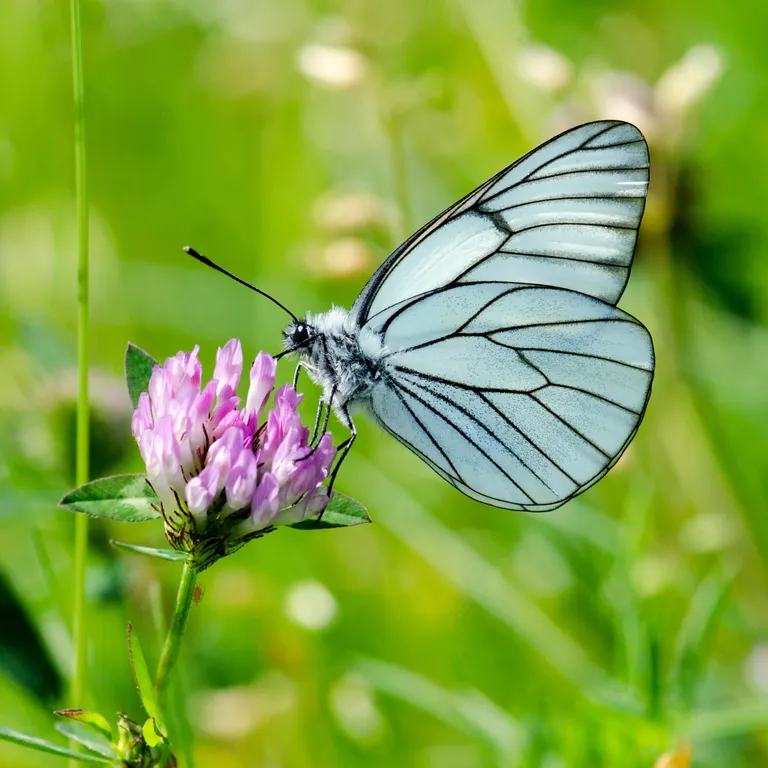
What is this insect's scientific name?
Aporia crataegi
